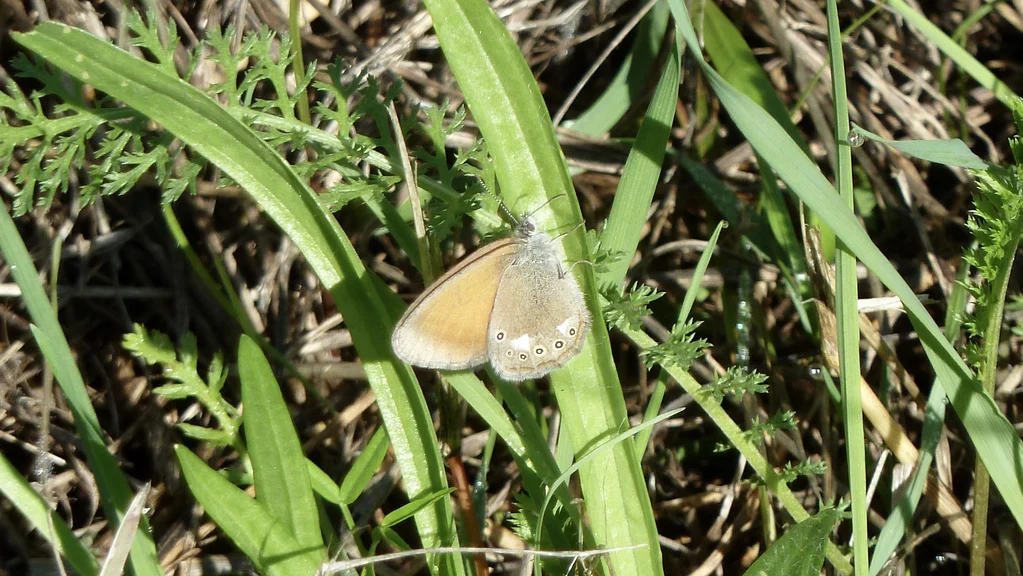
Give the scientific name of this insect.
Coenonympha glycerion (also Coenonympha iphis)
